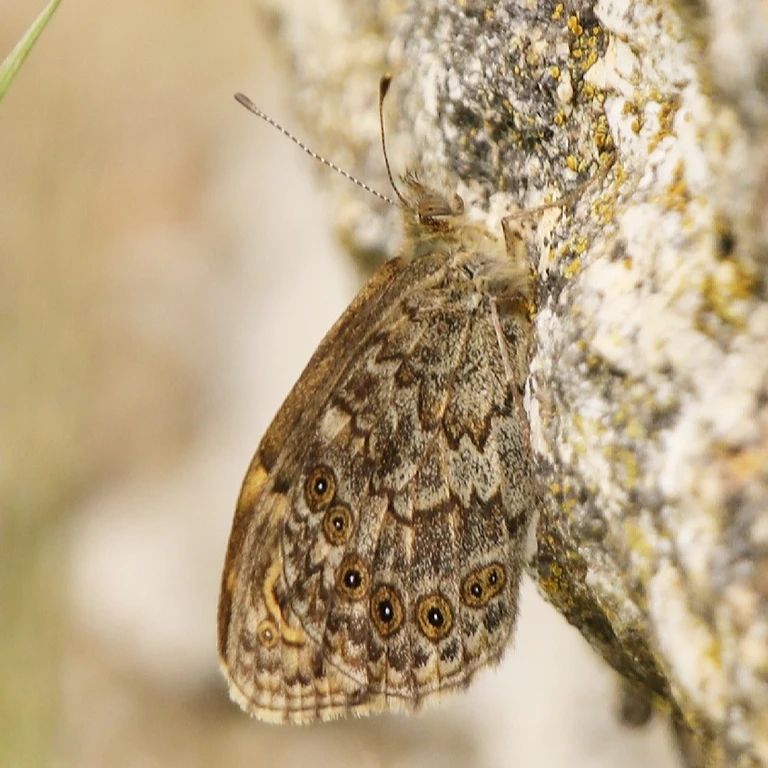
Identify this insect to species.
Lasiommata megera (also Pararge megera)
